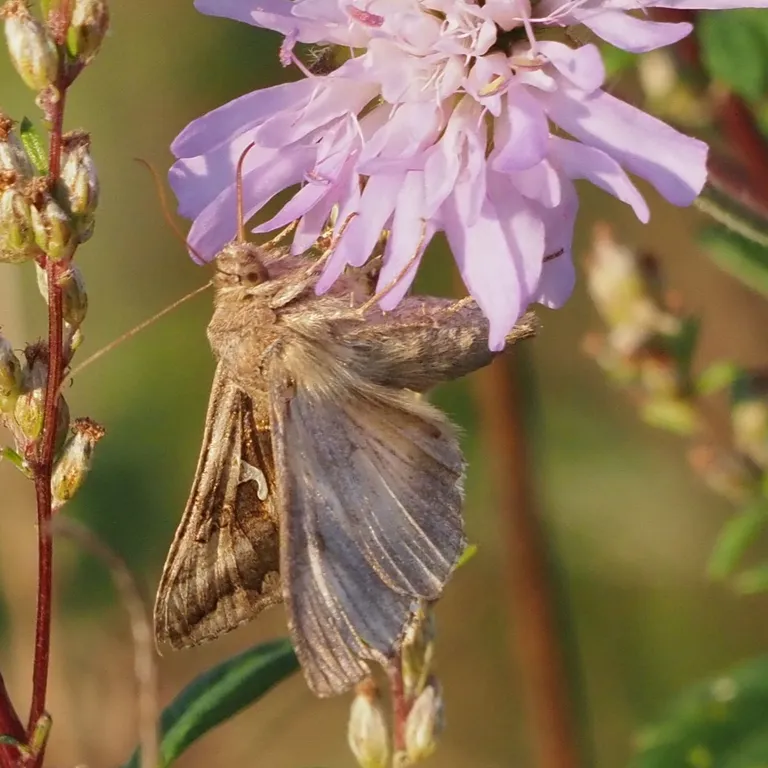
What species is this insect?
Autographa gamma
